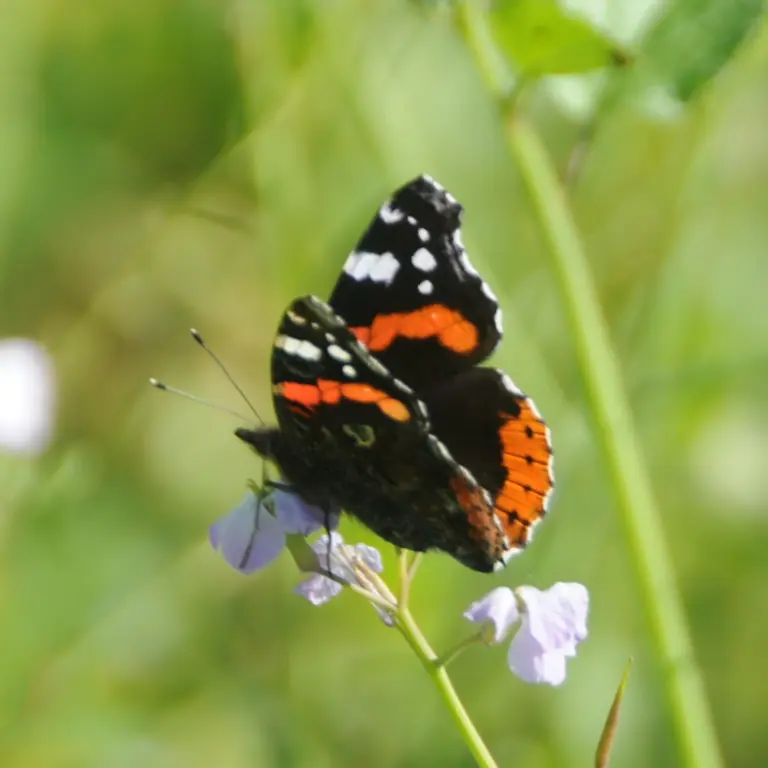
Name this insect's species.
Vanessa atalanta
